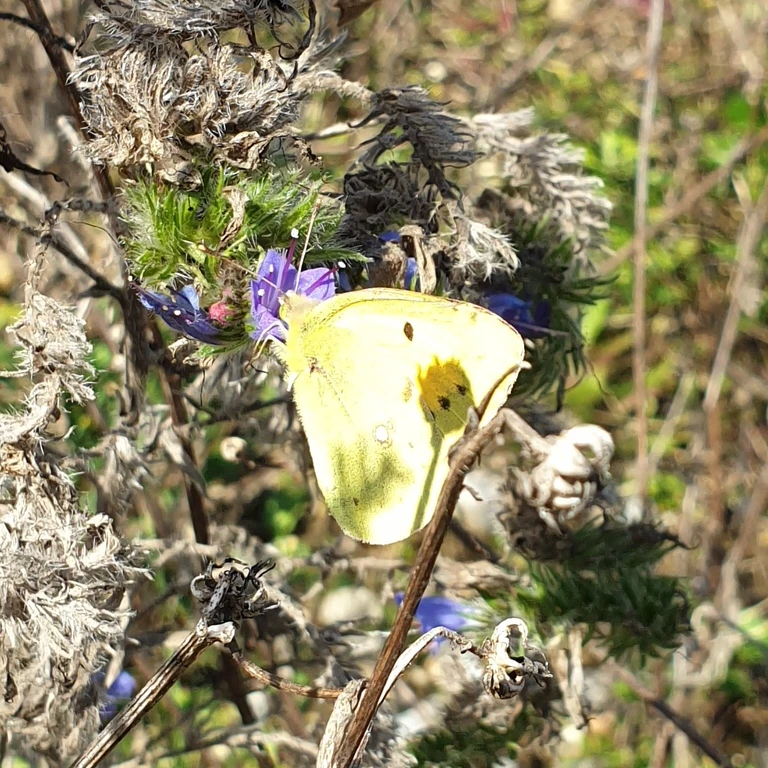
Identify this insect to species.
Colias croceus
